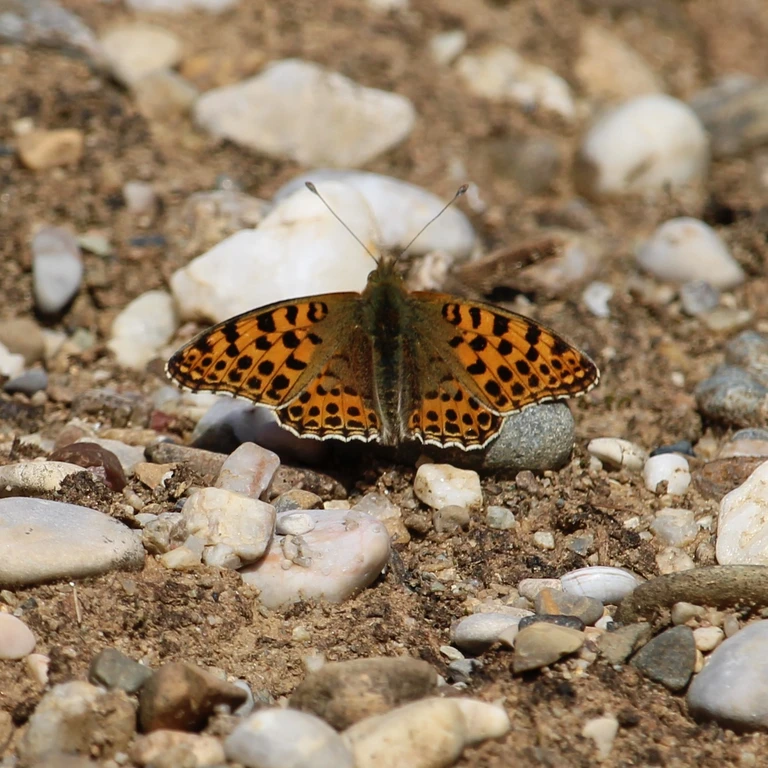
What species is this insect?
Issoria lathonia
